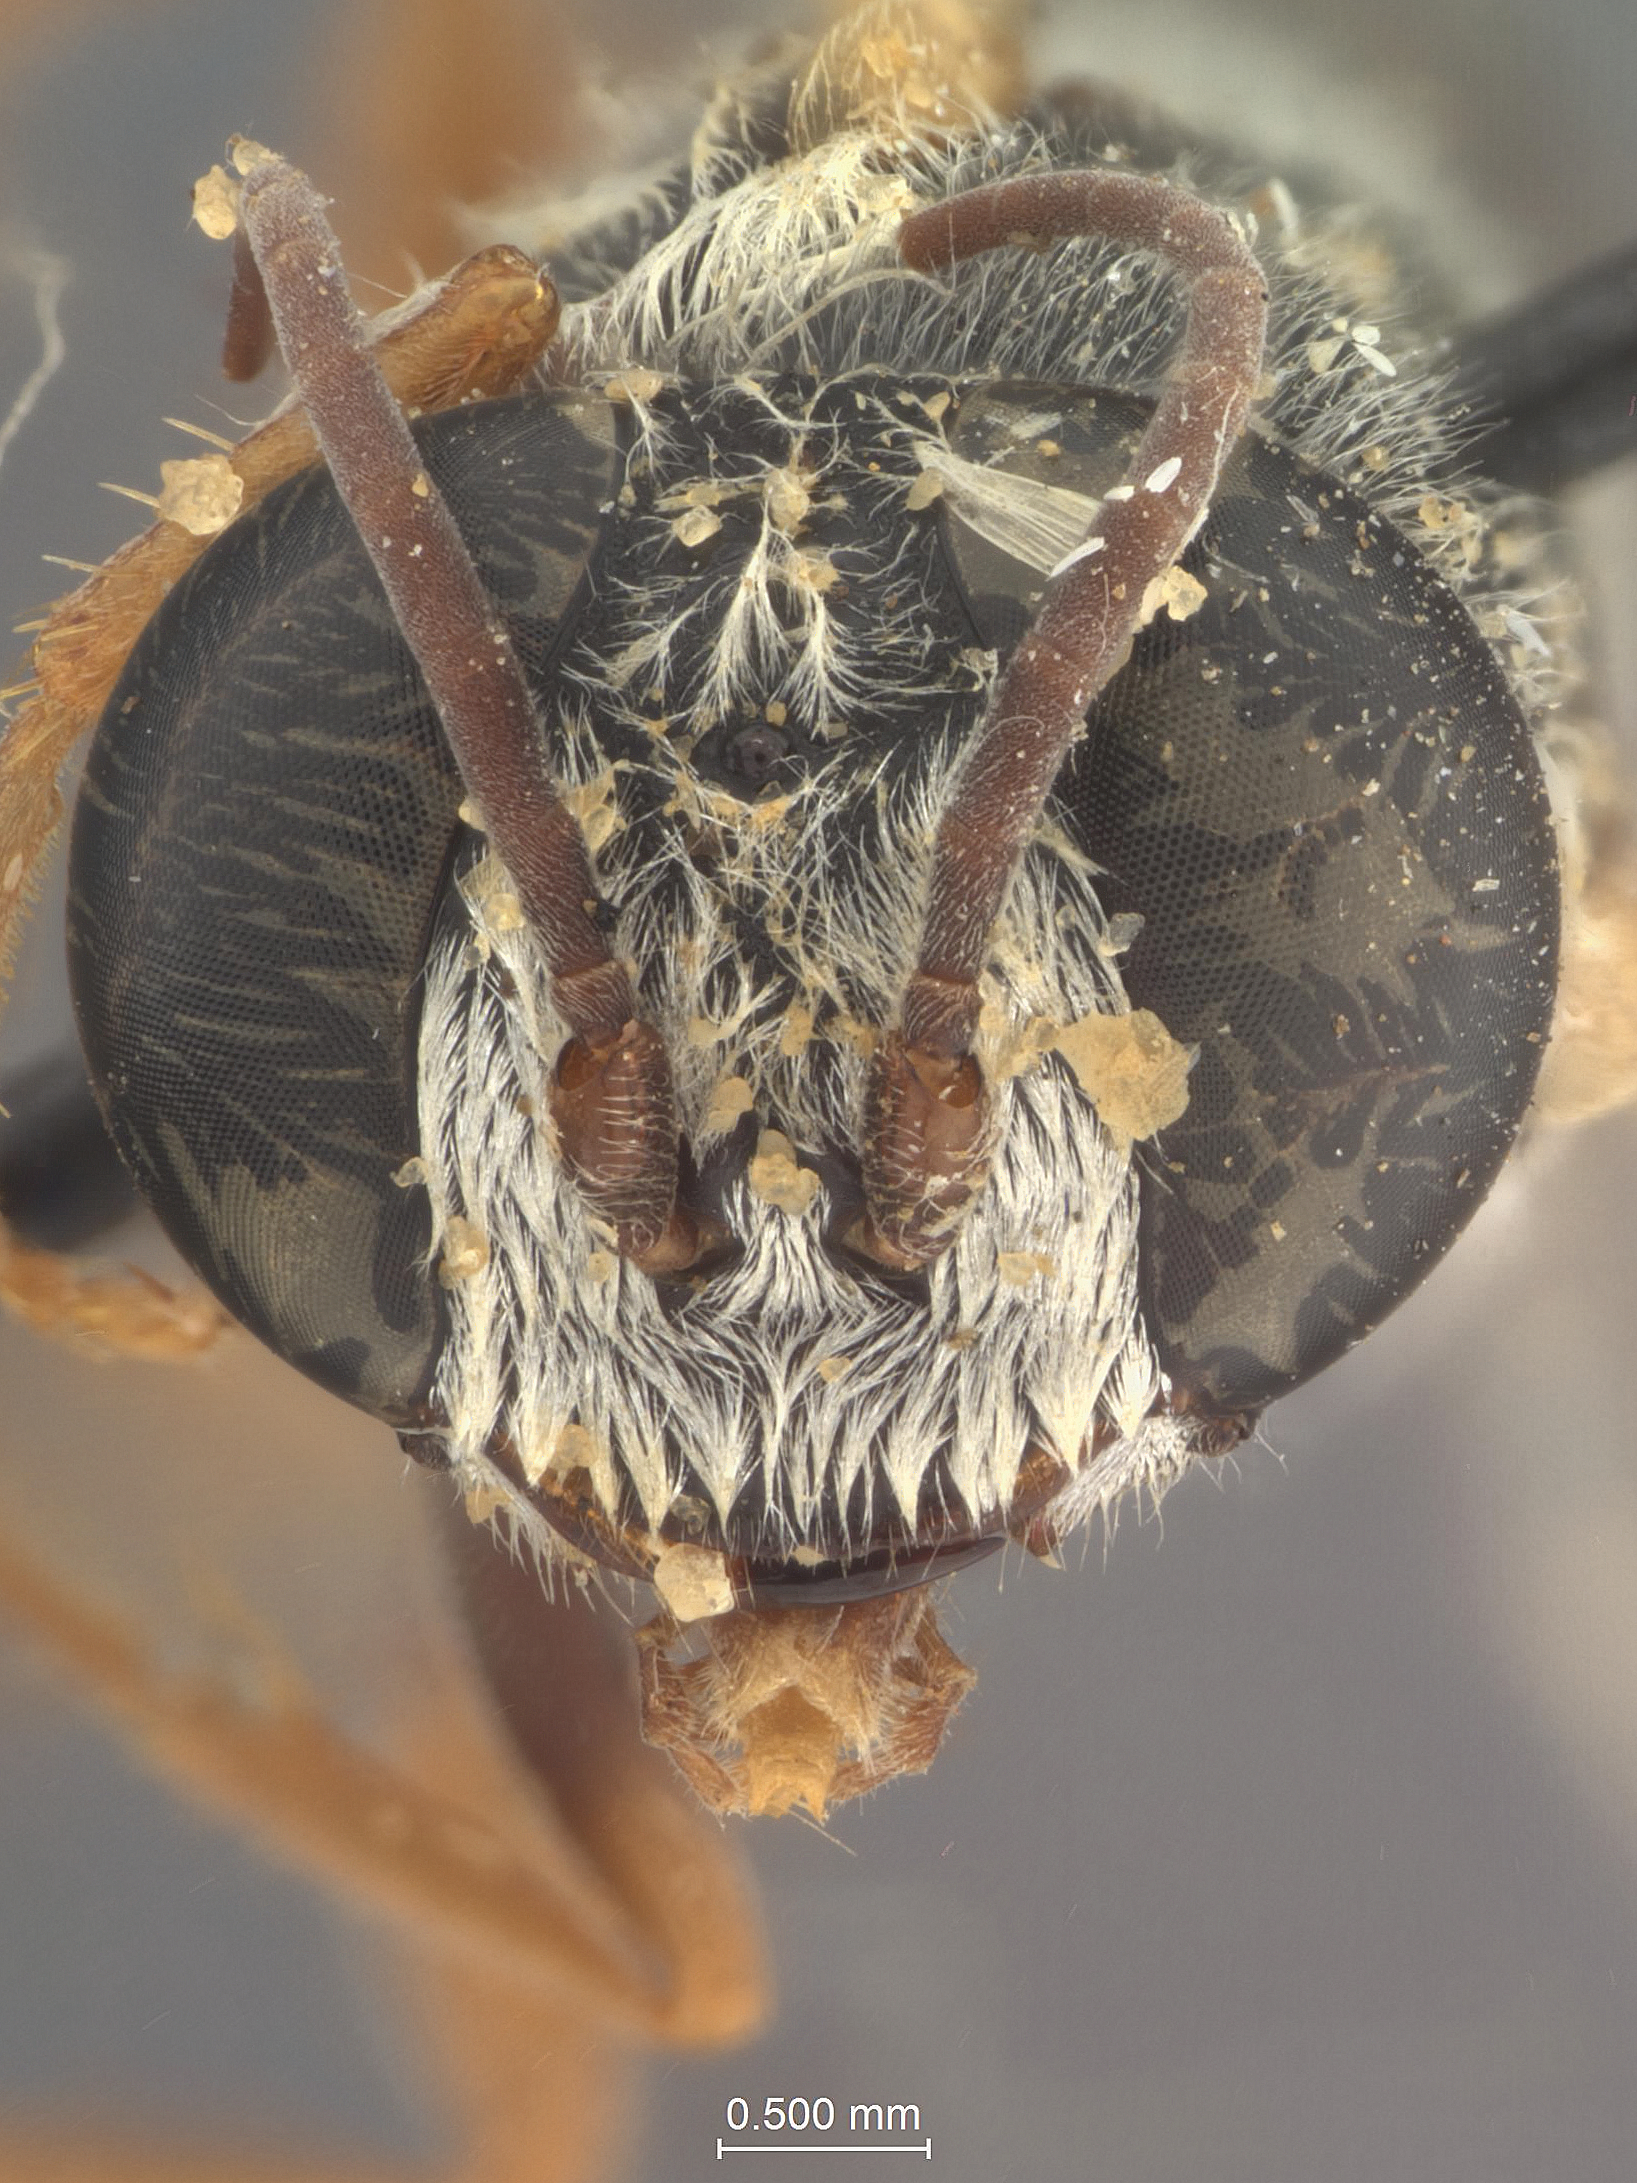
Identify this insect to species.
Tachysphex maidli
